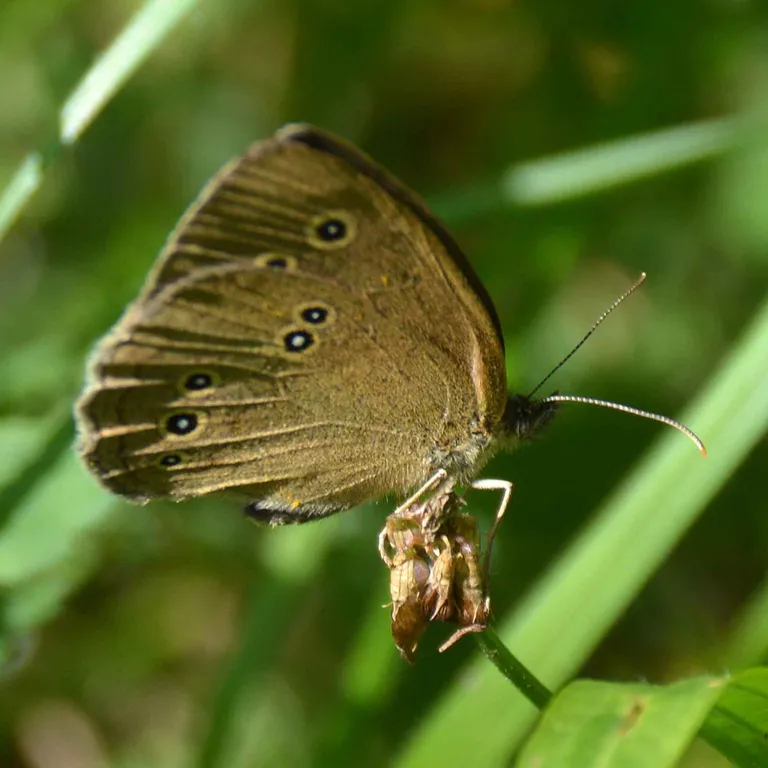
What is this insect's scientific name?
Aphantopus hyperantus
